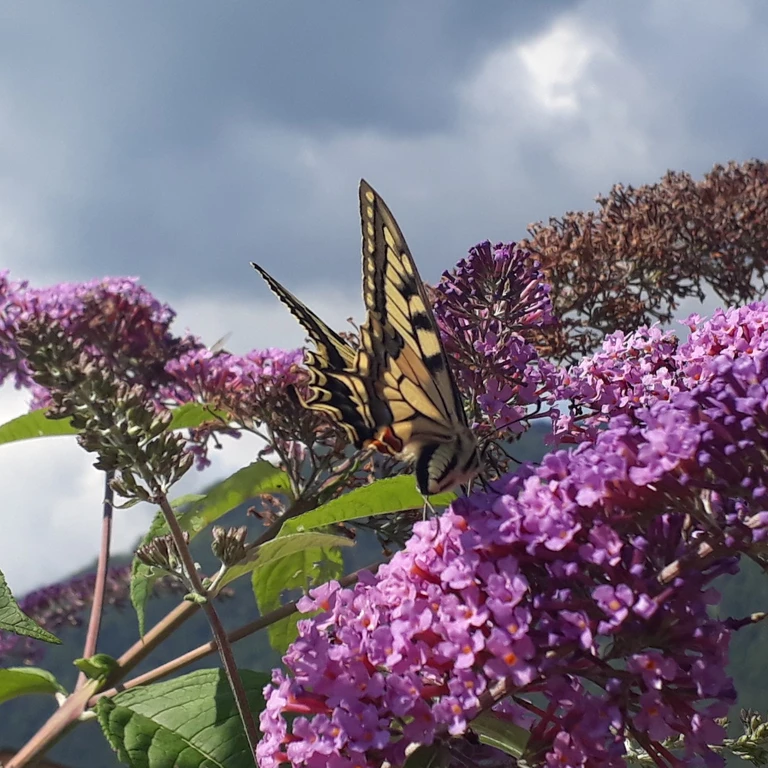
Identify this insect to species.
Papilio machaon
